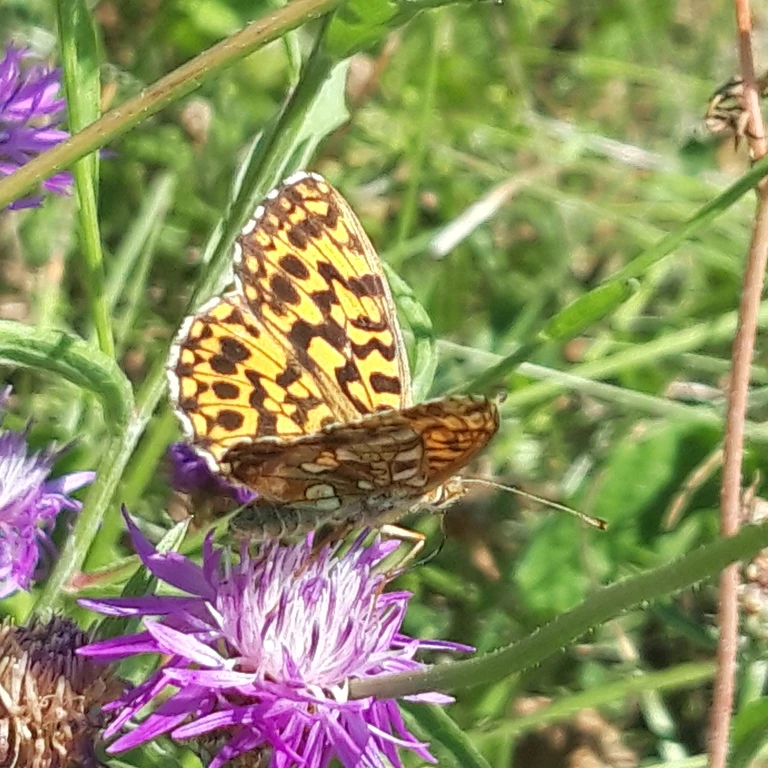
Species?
Boloria dia
